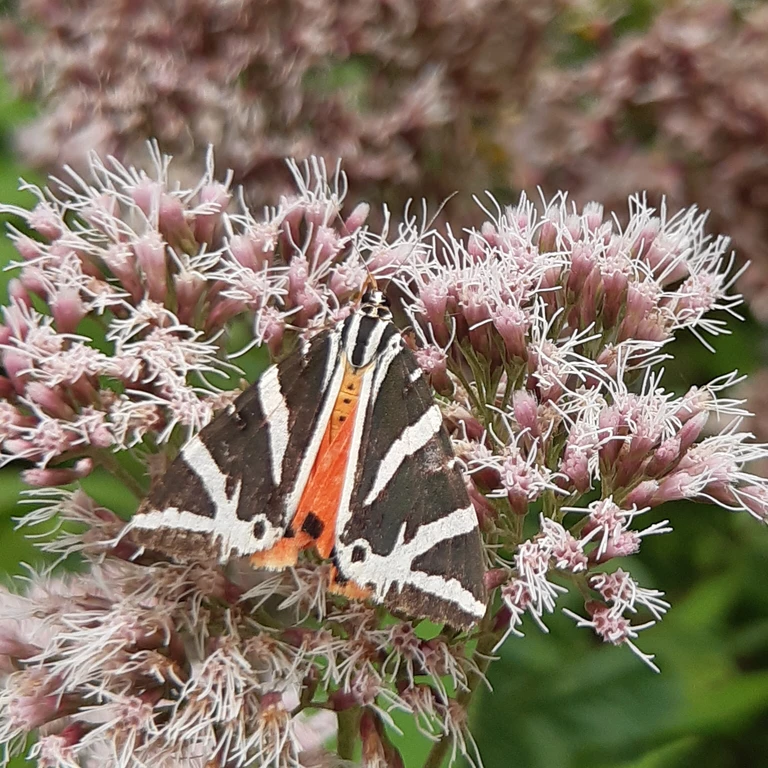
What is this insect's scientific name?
Euplagia quadripunctaria
